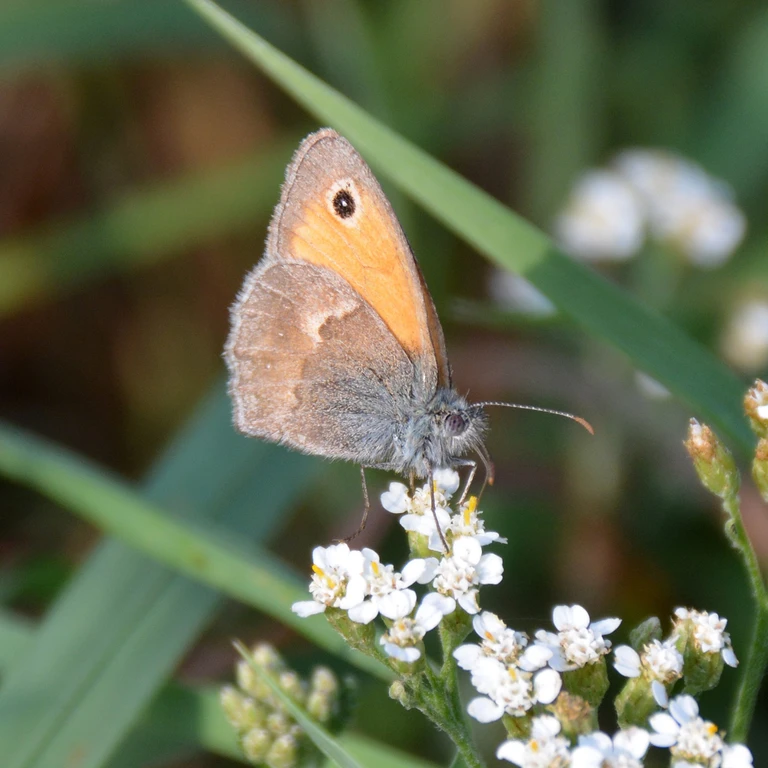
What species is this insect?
Coenonympha pamphilus
